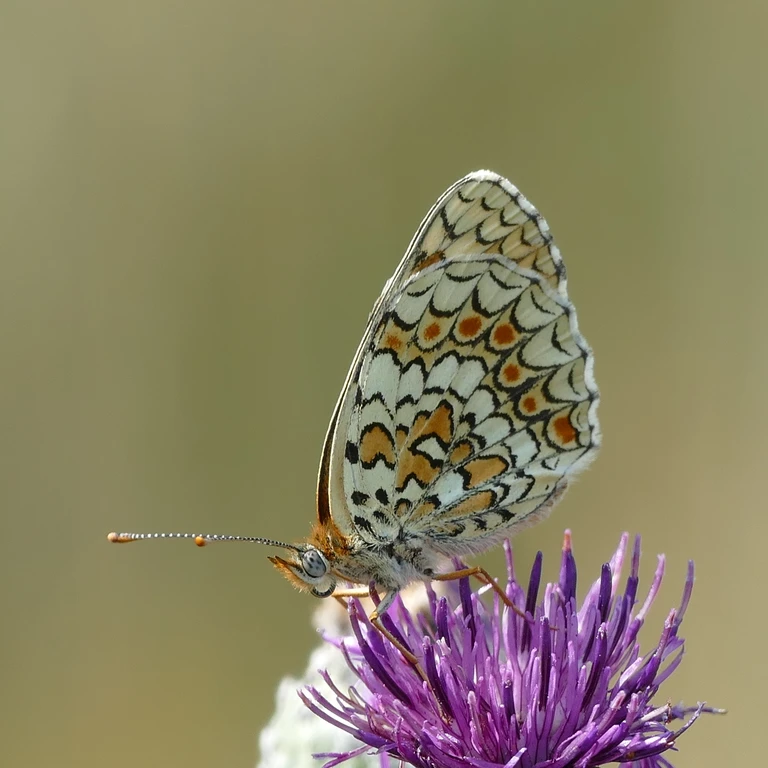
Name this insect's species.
Melitaea phoebe
